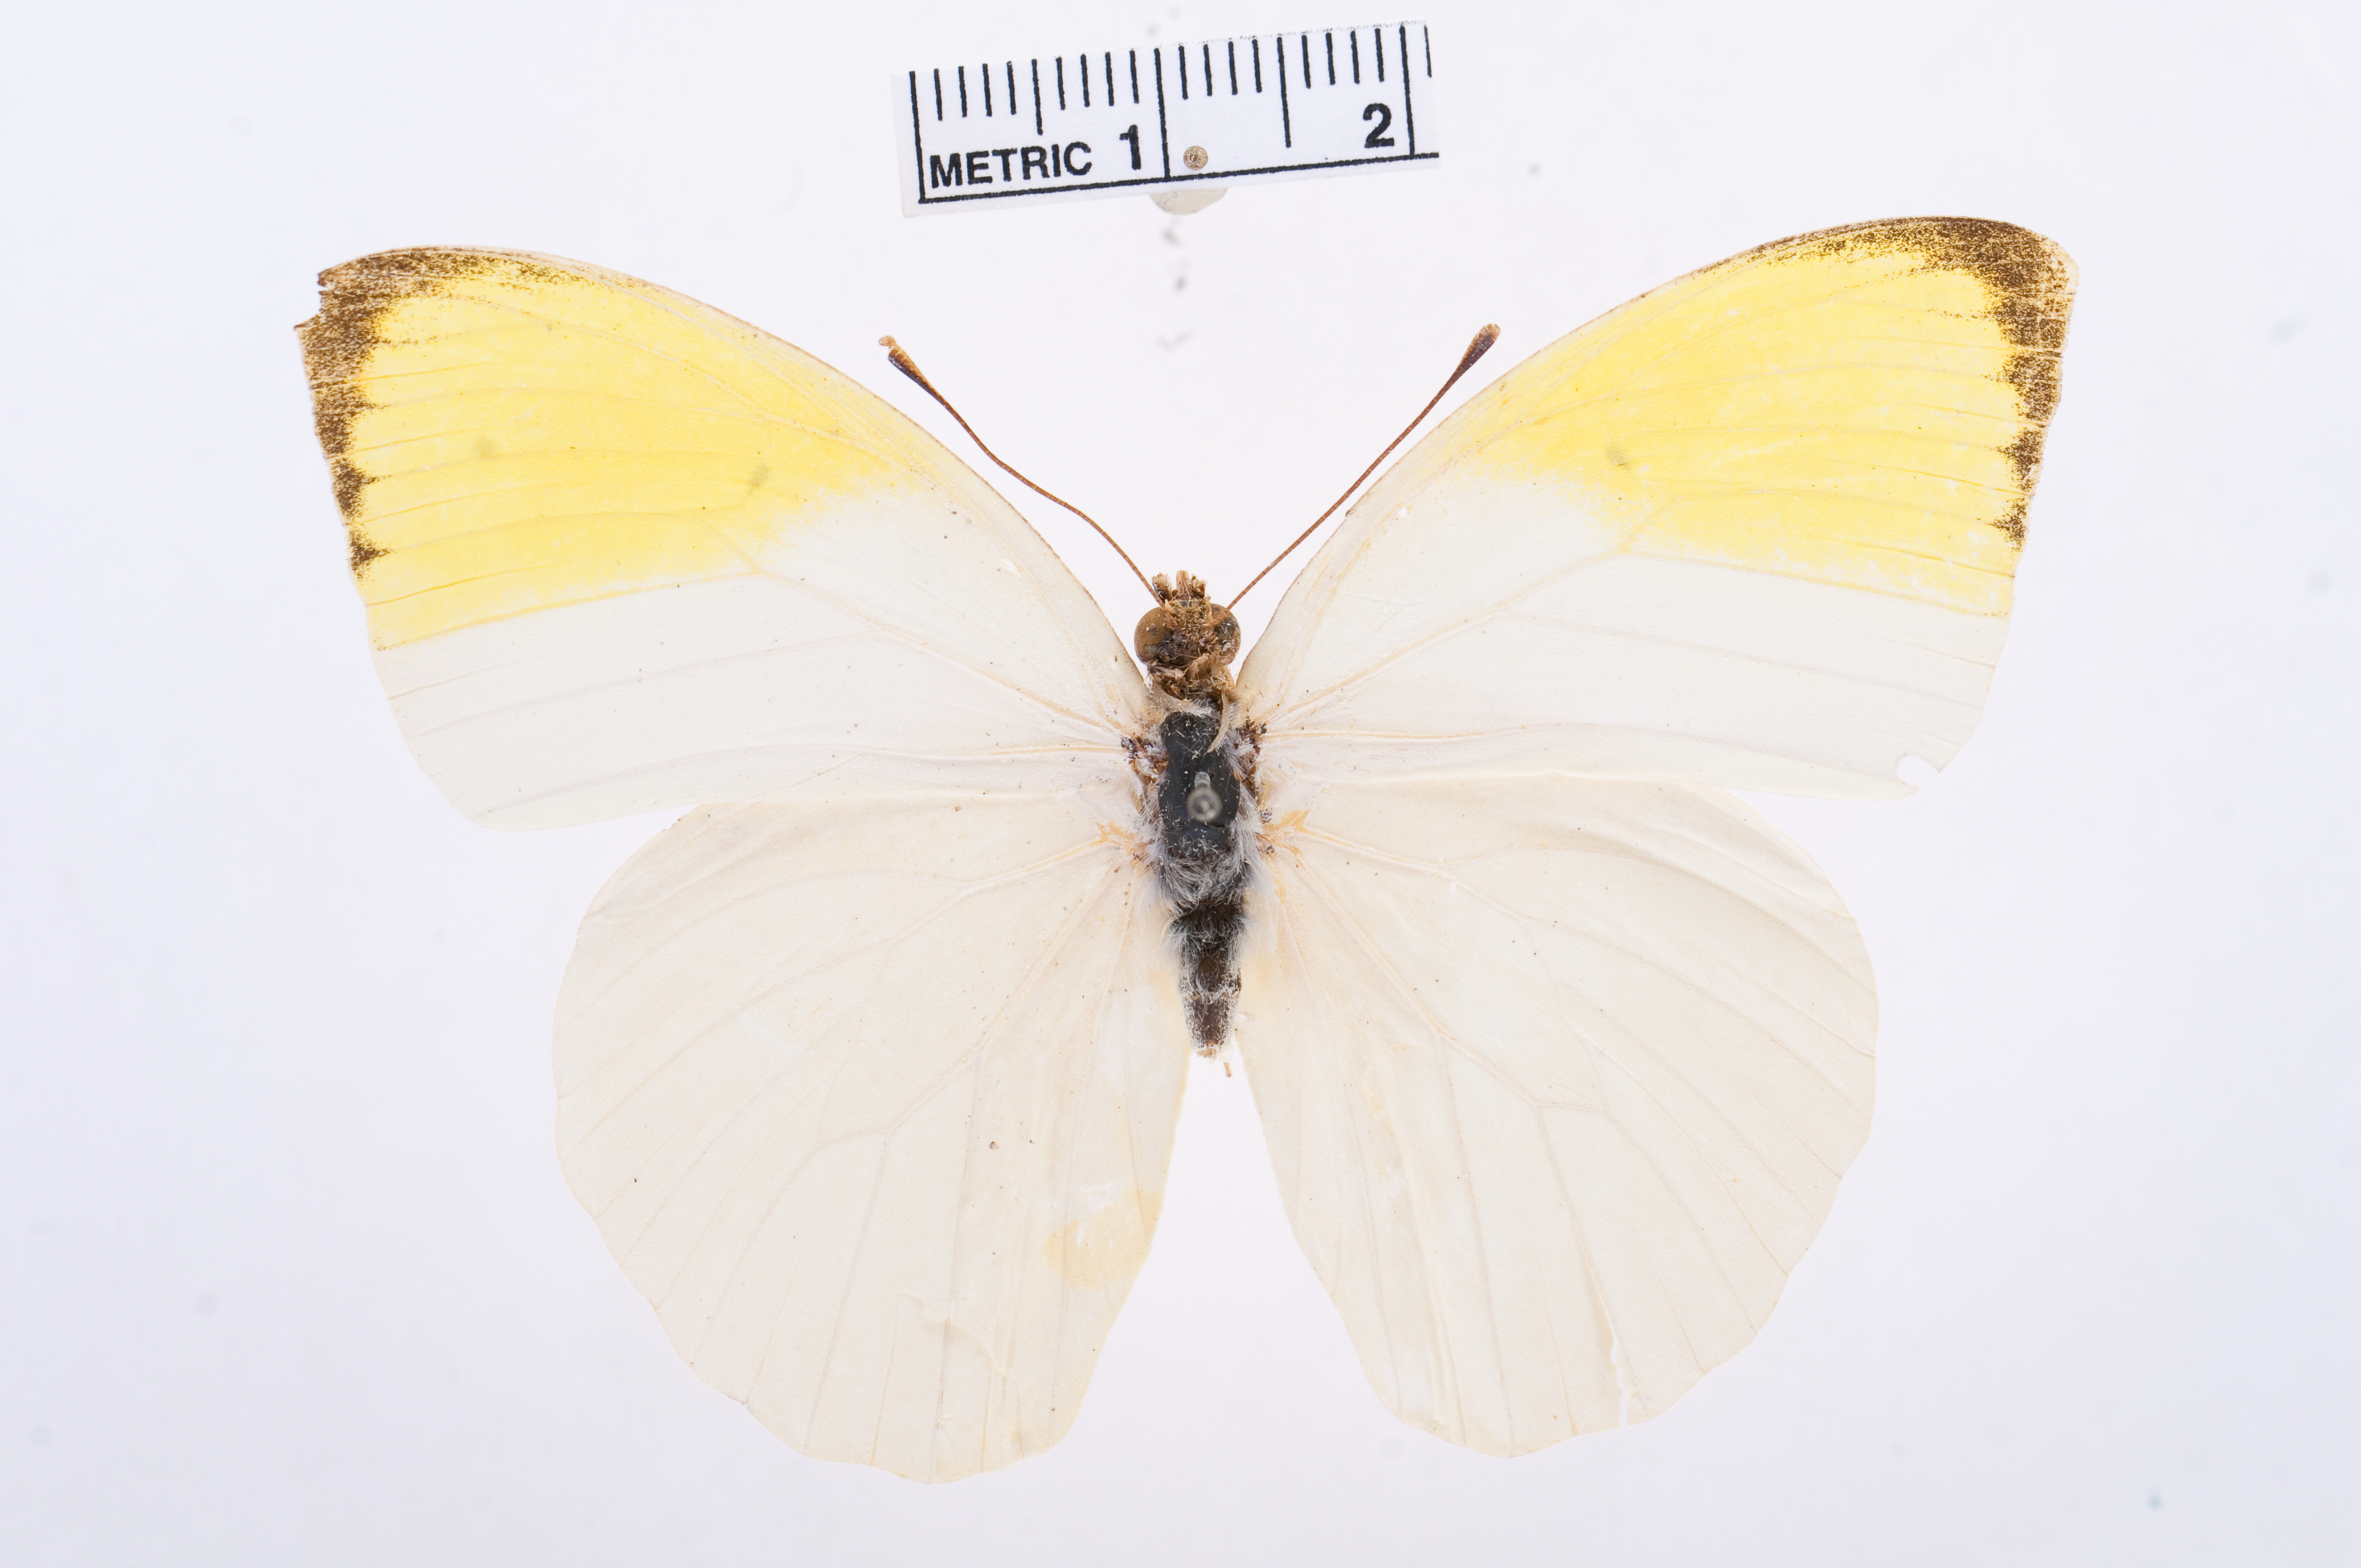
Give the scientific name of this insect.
Gideona lucasi
